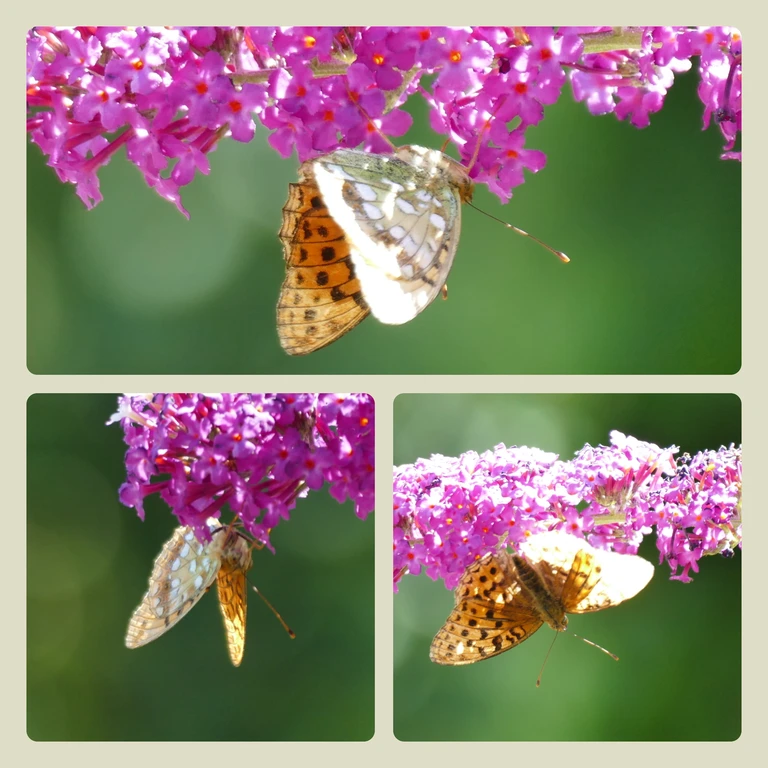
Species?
Fabriciana adippe
